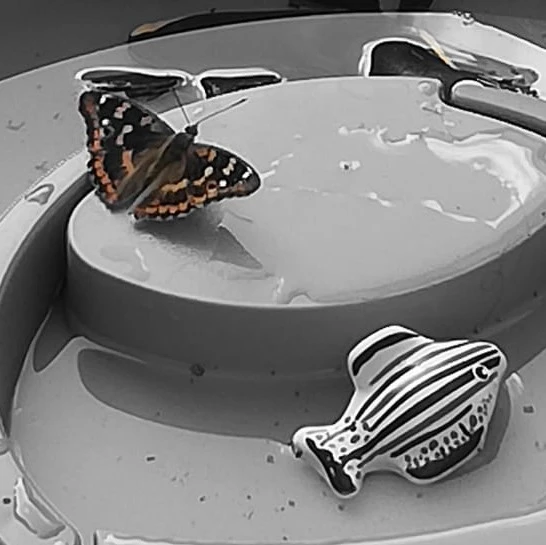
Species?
Apatura ilia
